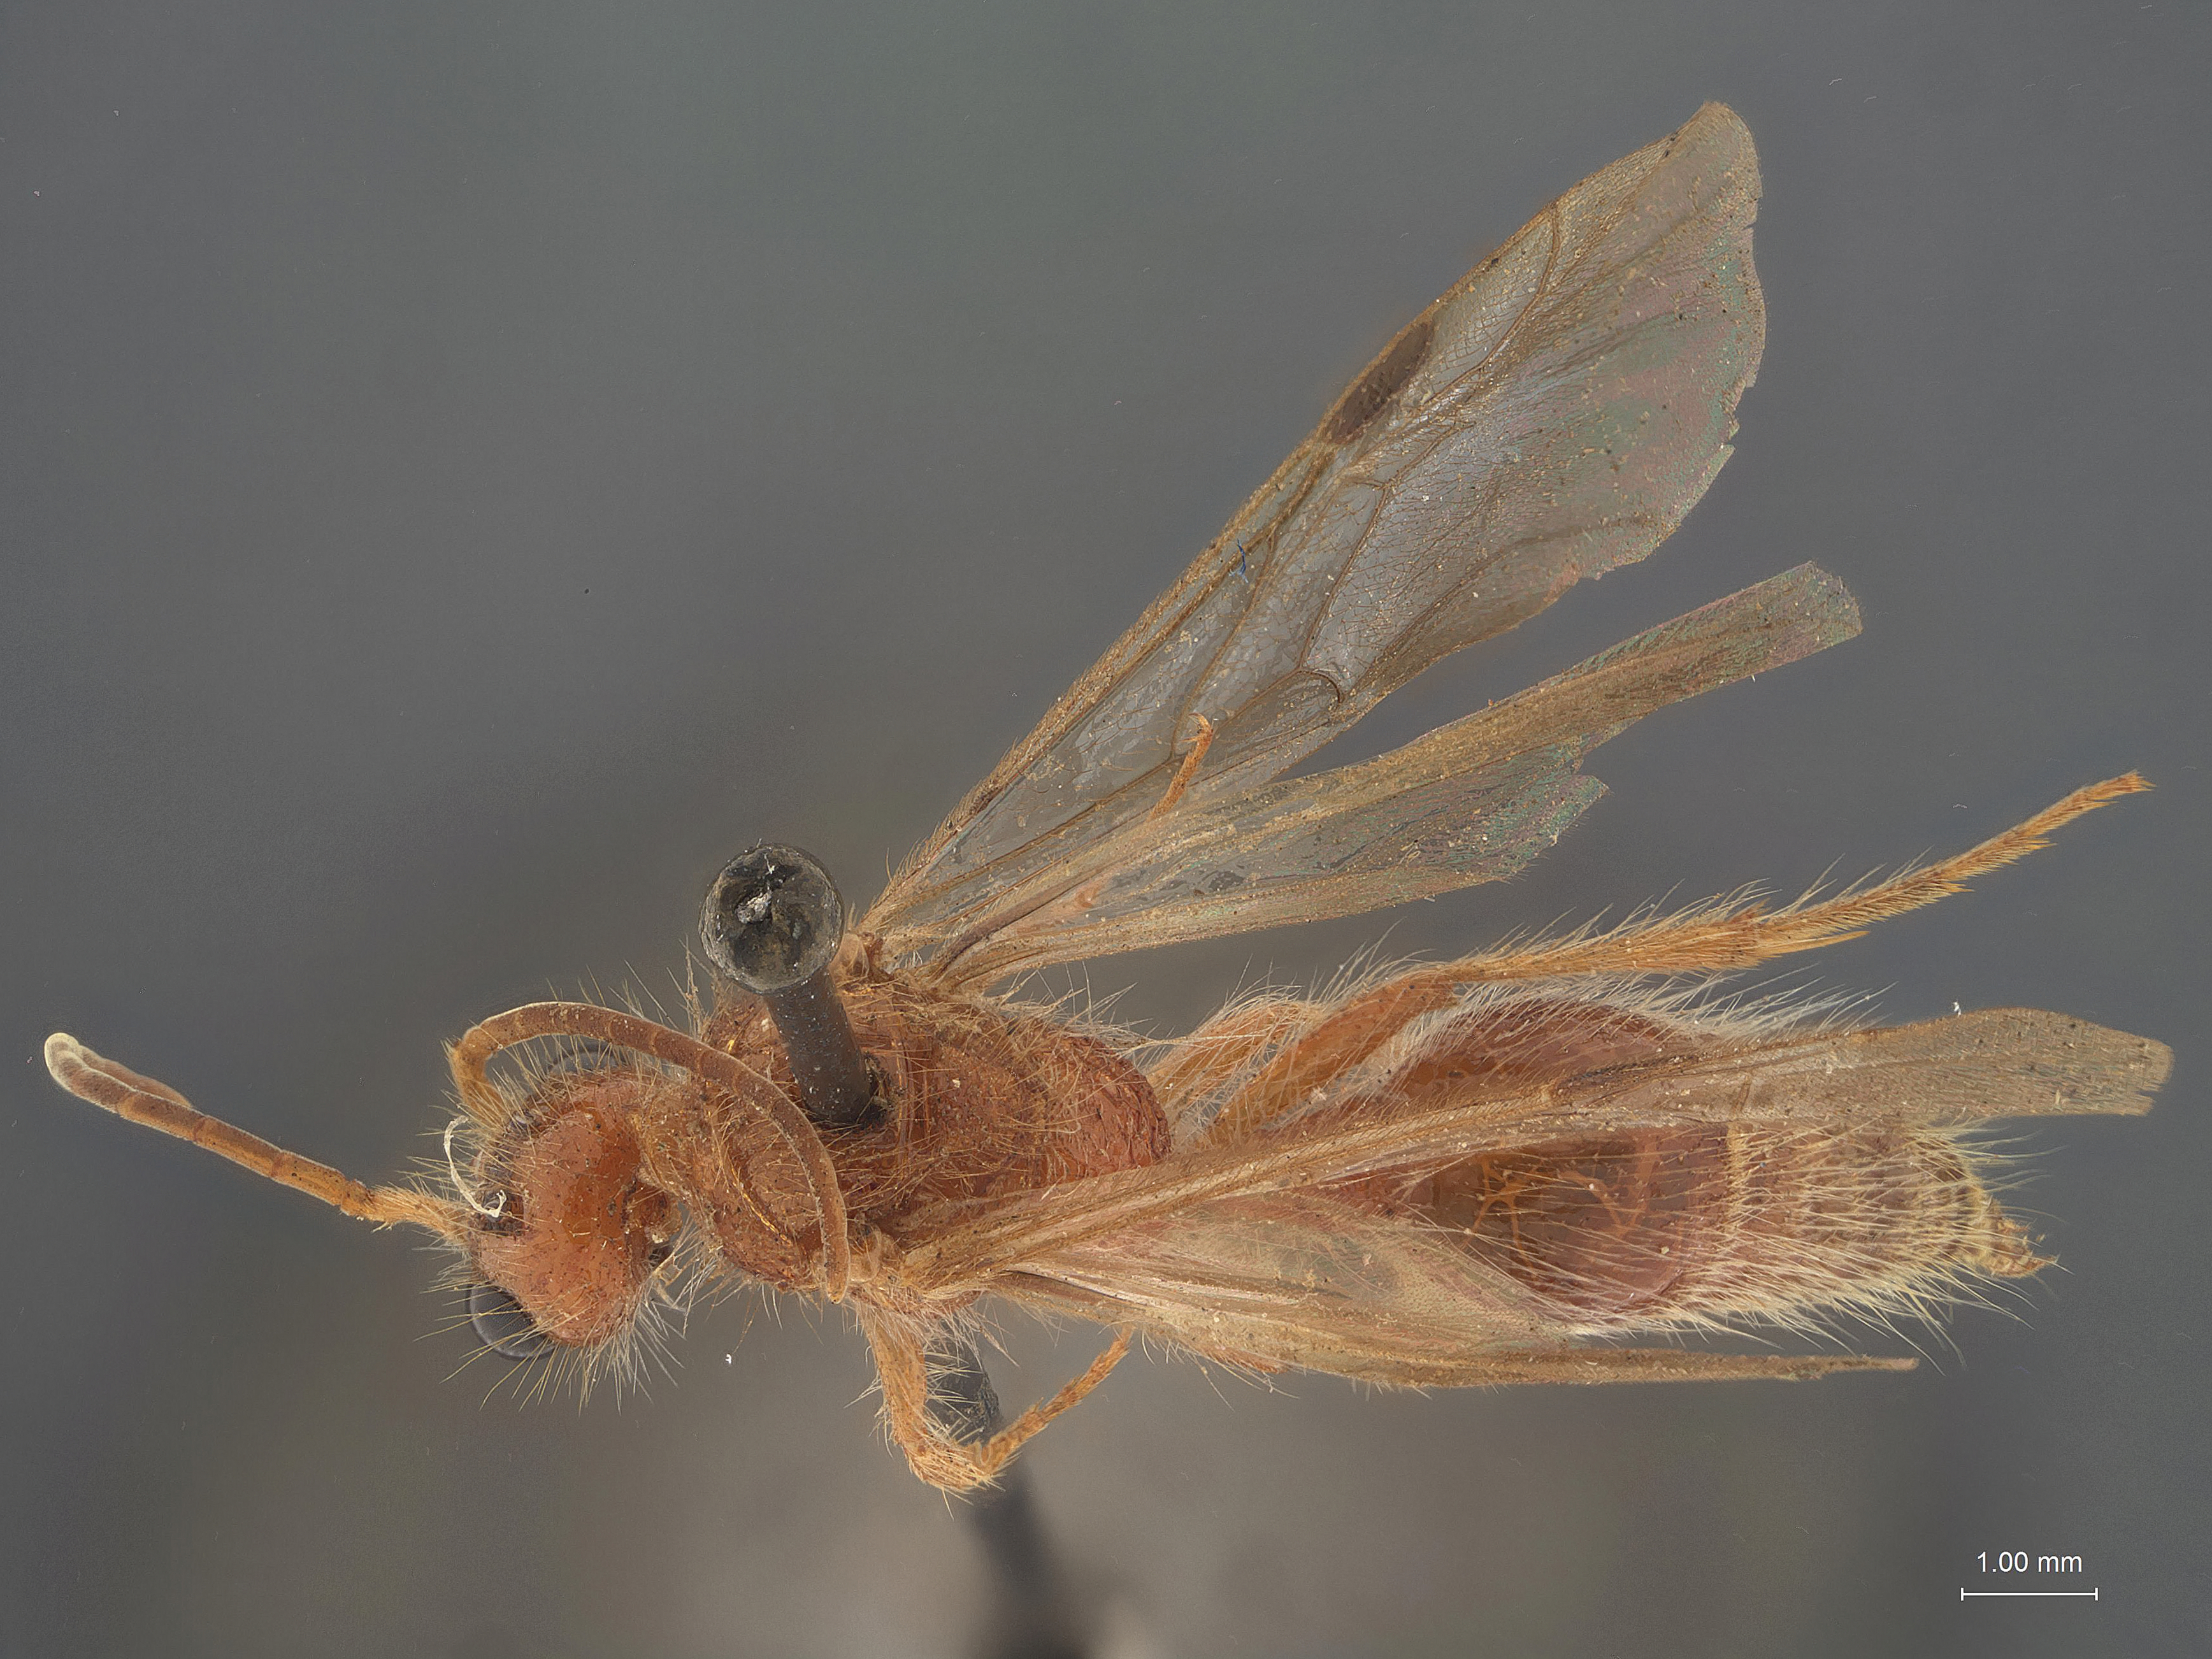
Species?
Photopsis salmani
